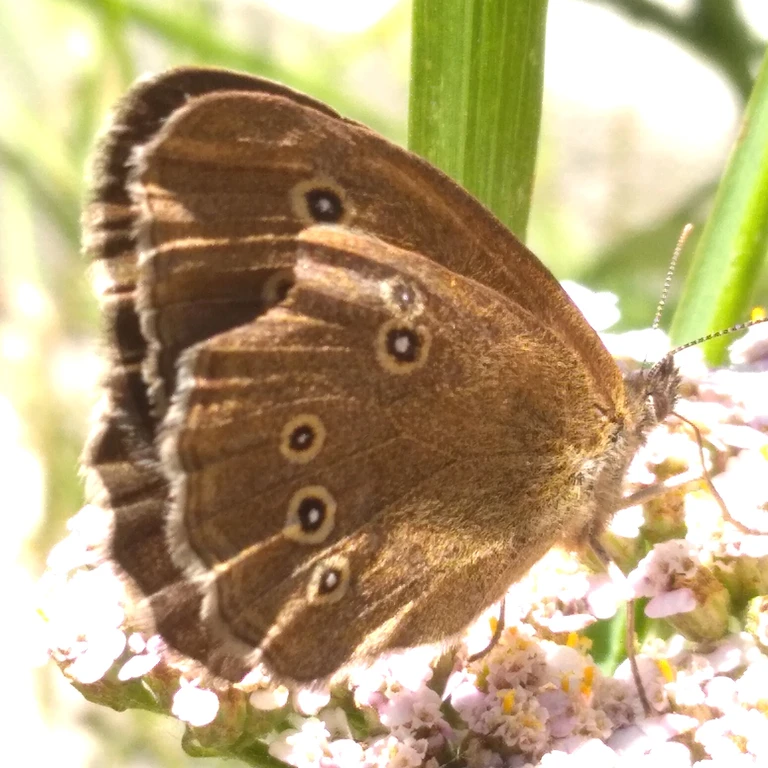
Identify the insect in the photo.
Aphantopus hyperantus
